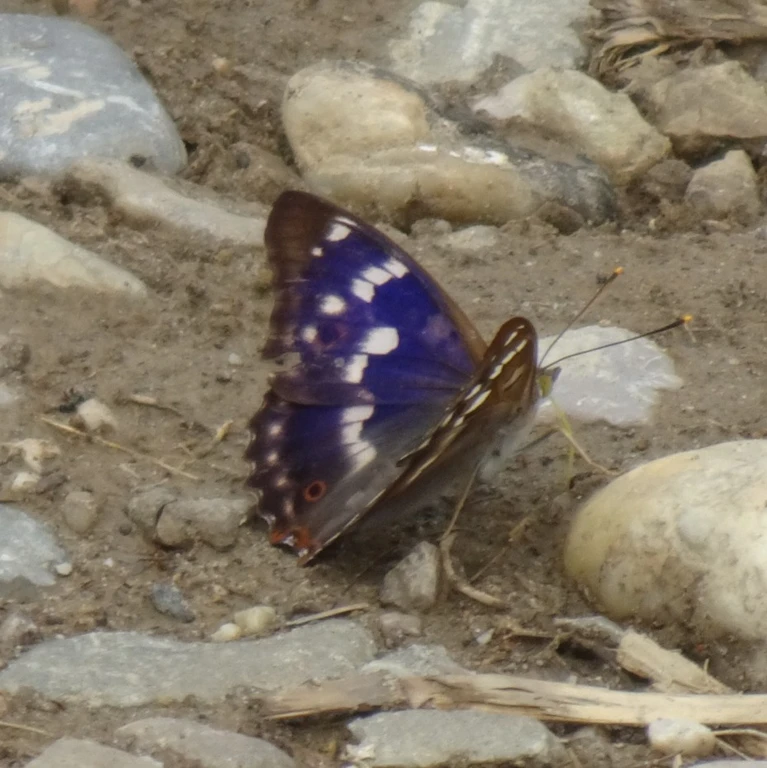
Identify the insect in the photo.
Apatura ilia
